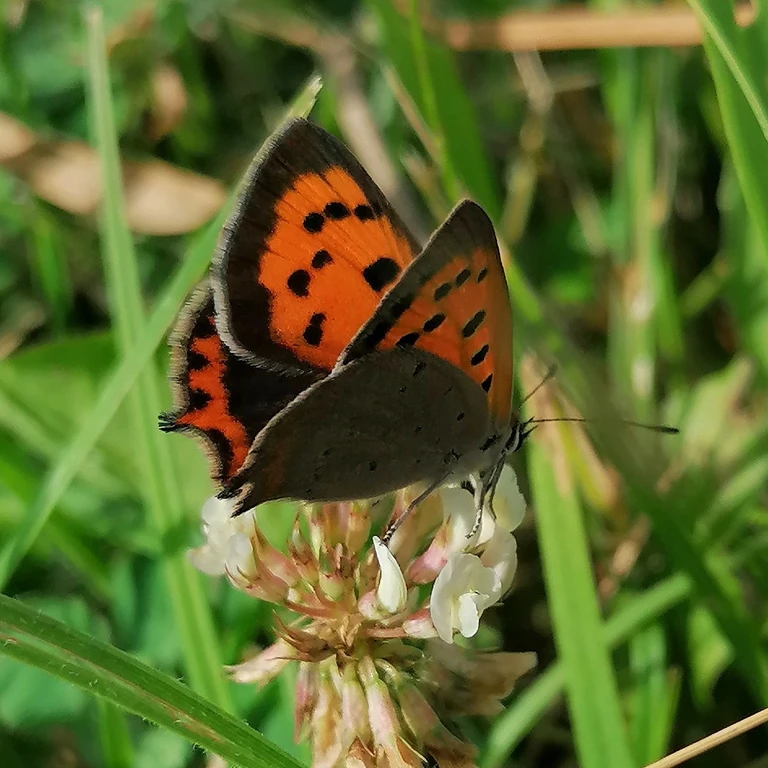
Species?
Lycaena phlaeas
